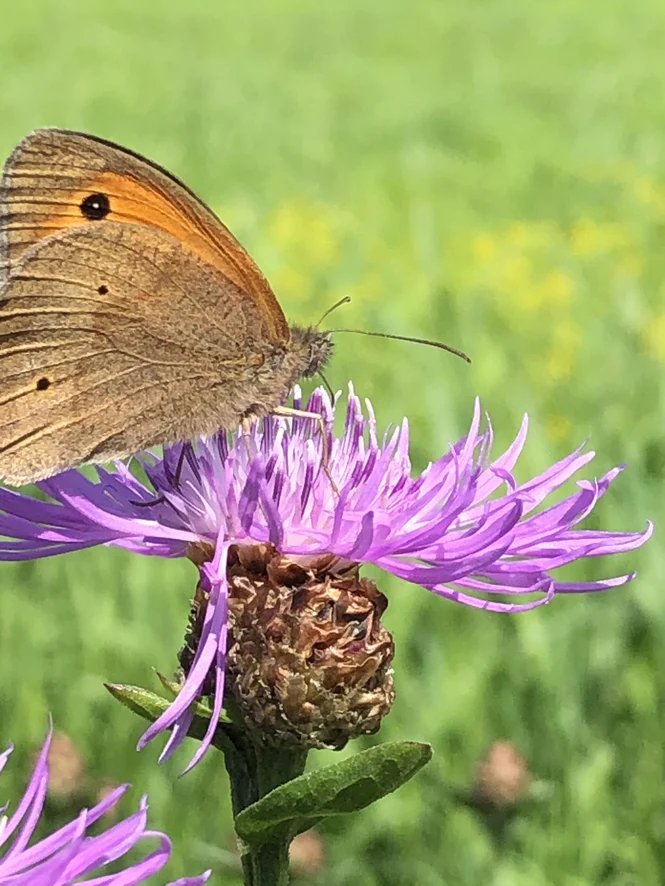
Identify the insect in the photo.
Maniola jurtina
